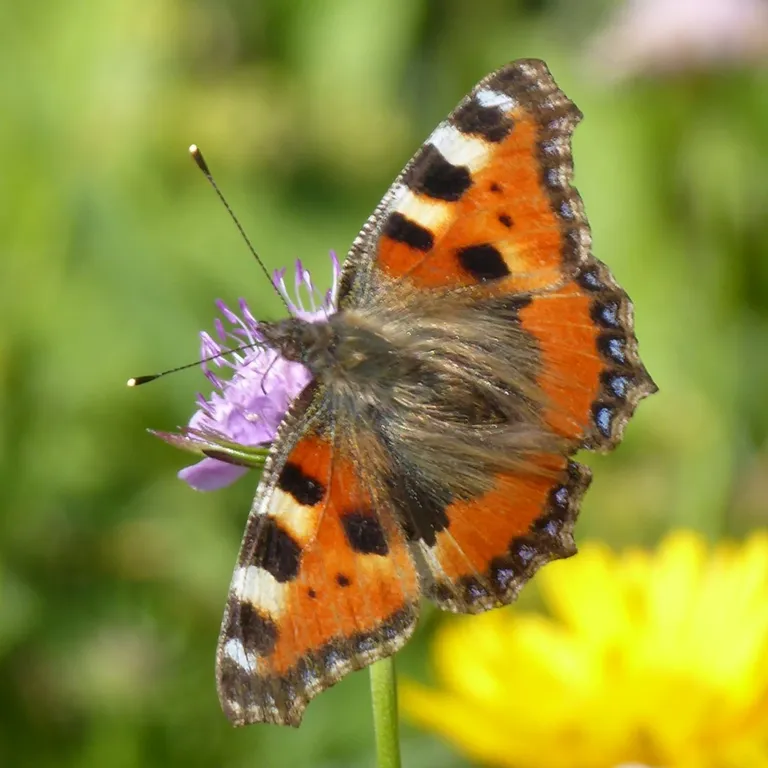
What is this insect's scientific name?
Aglais urticae
